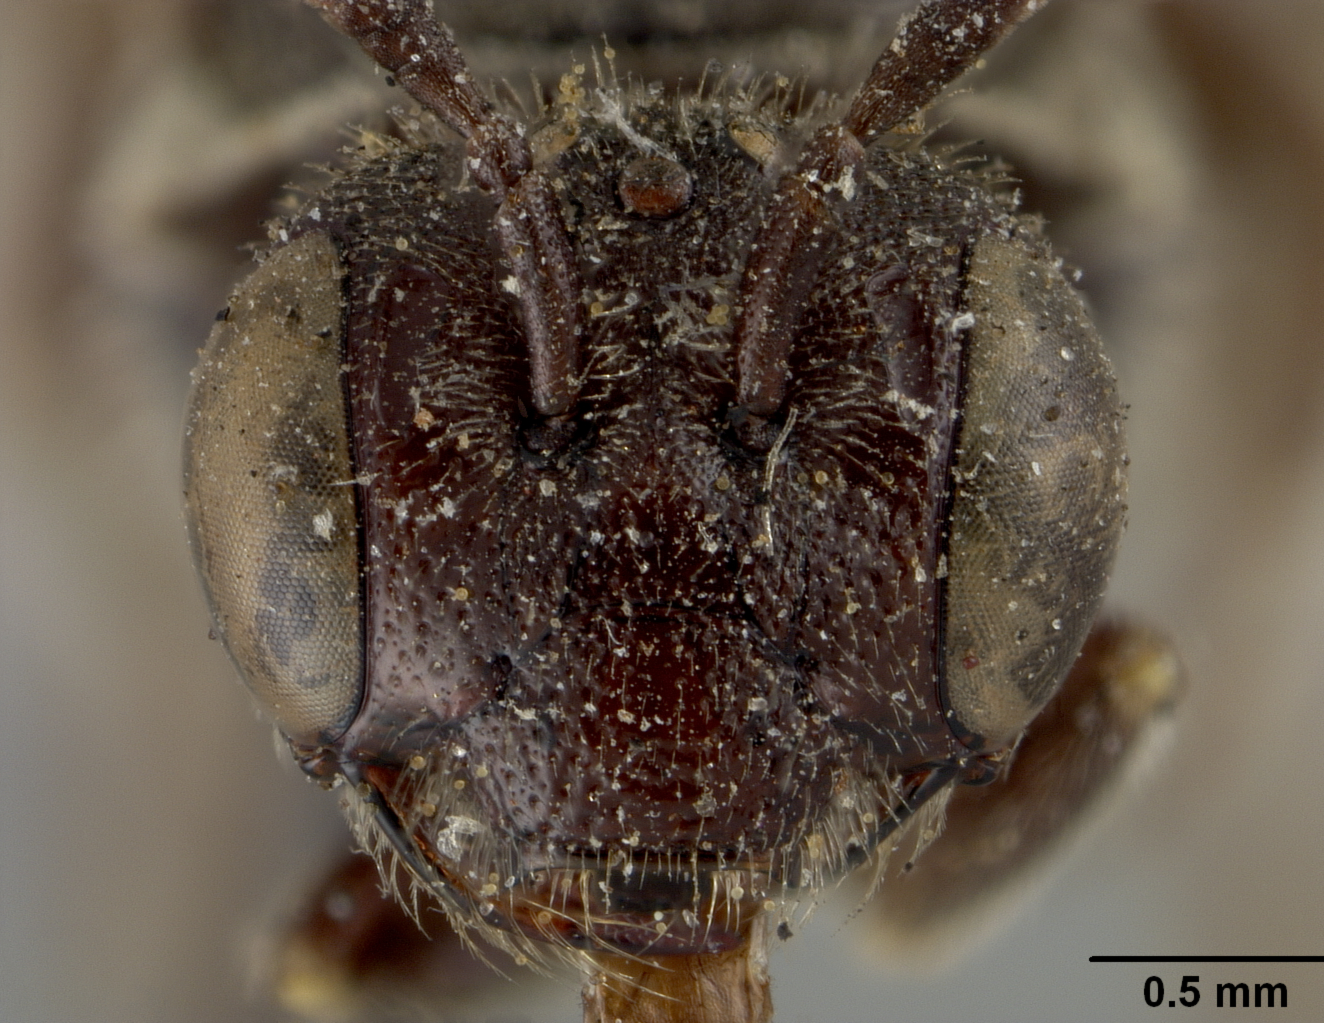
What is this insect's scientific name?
Panurginus nebrascensis
